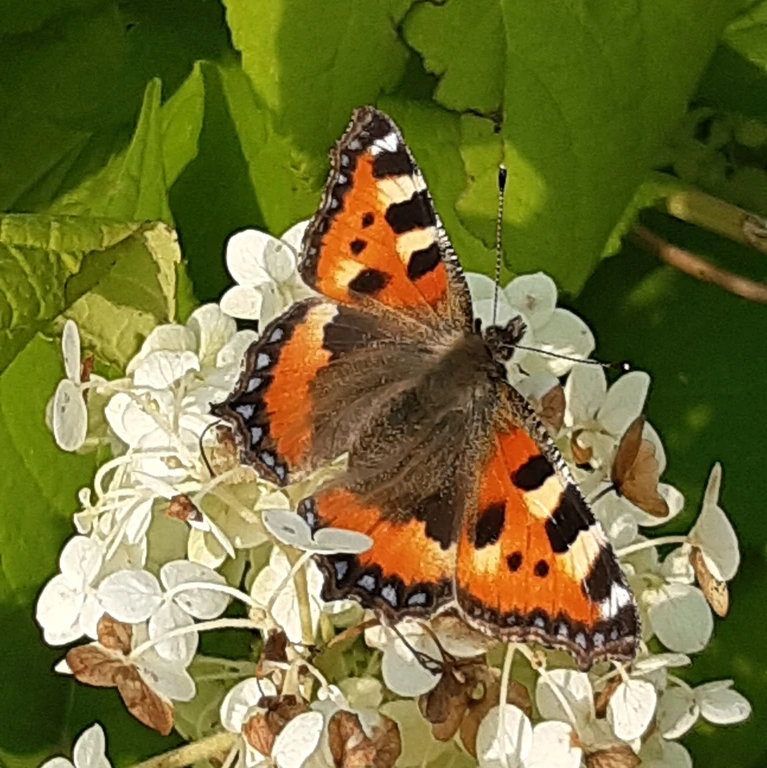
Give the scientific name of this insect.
Aglais urticae
